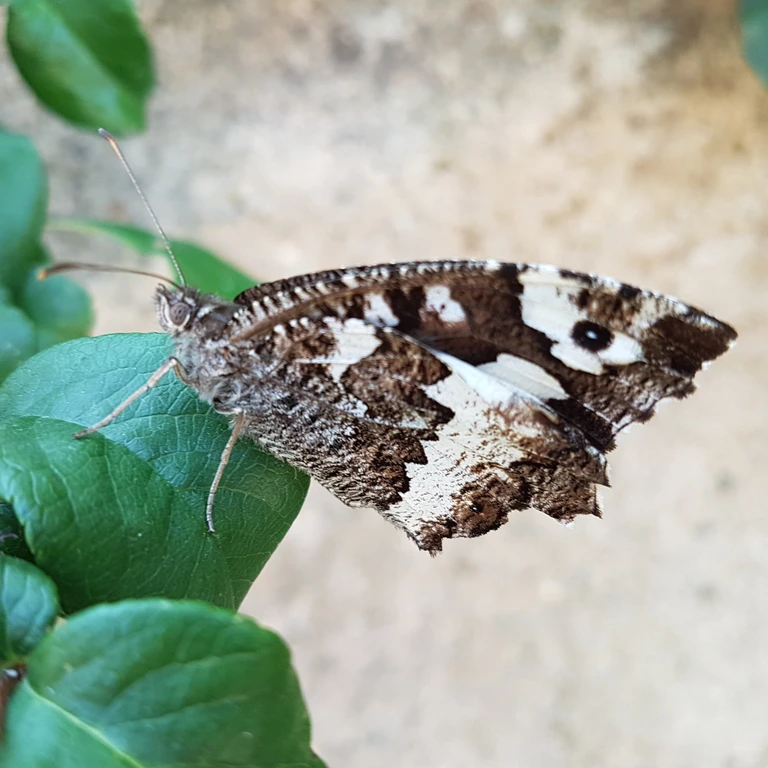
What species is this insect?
Brintesia circe
